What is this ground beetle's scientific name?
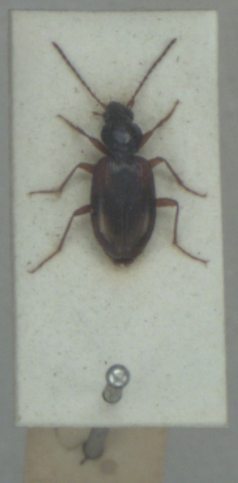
Bembidion tetracolum
